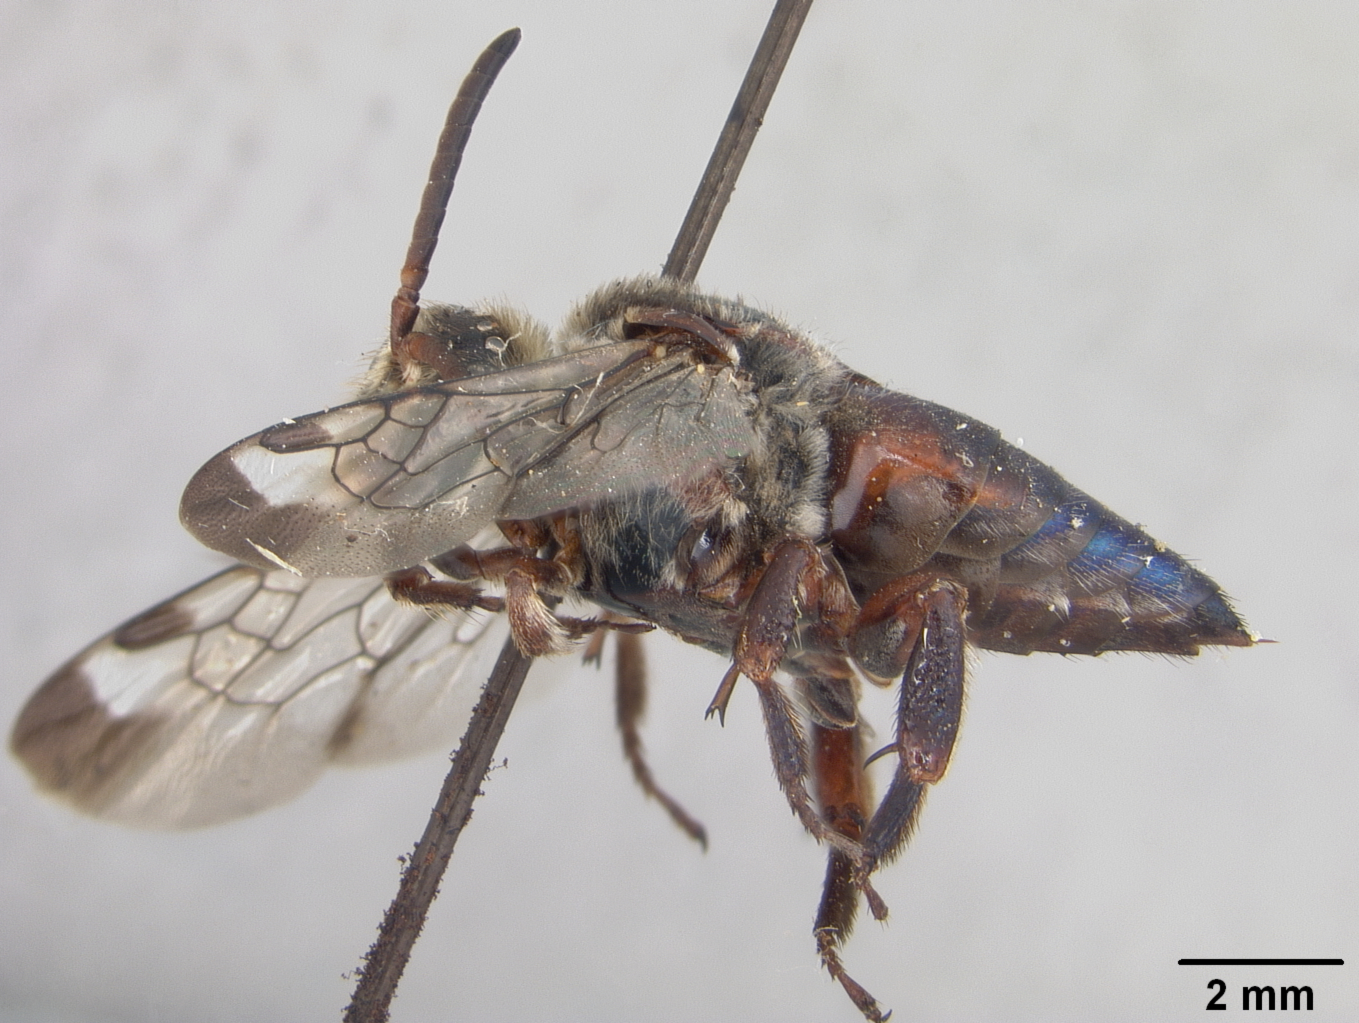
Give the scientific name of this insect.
Exaerete bilamellosa
